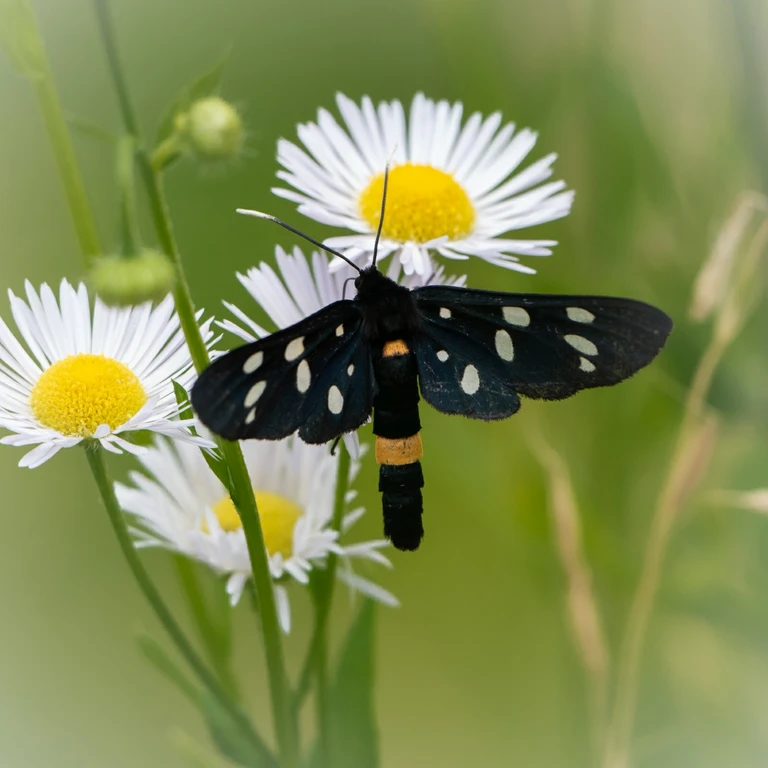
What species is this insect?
Amata phegea
